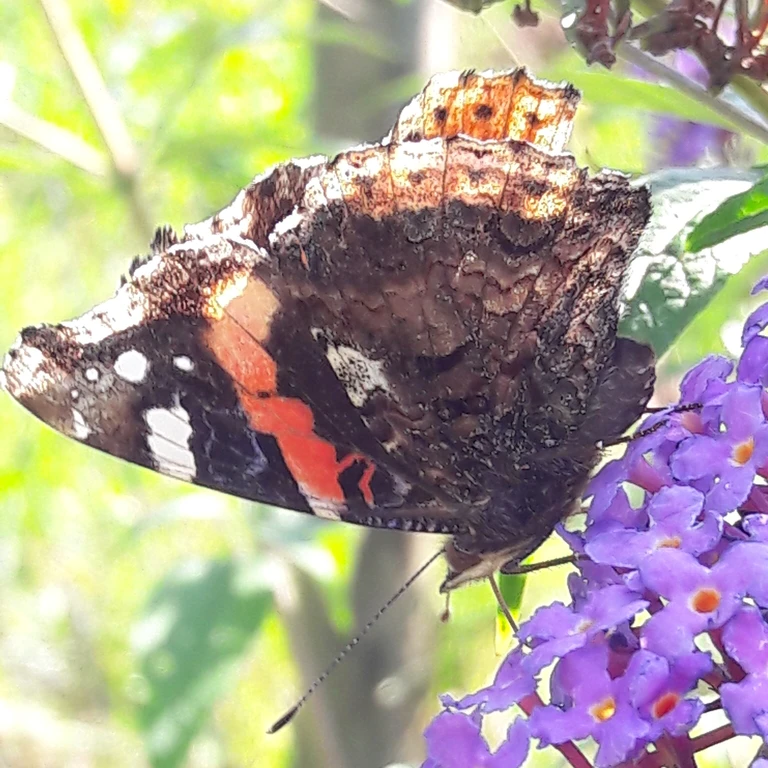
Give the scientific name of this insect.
Vanessa atalanta
